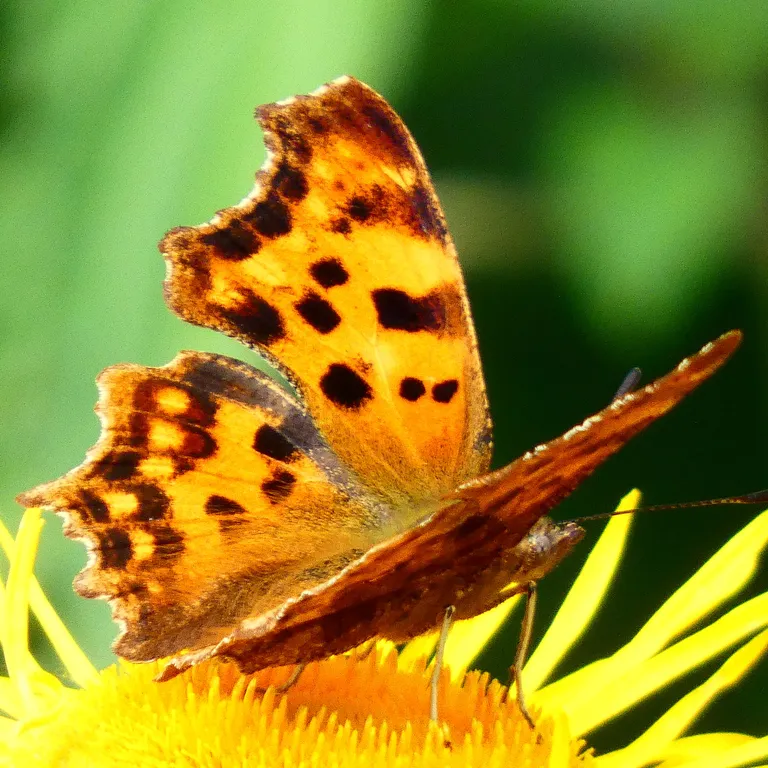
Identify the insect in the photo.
Polygonia c-album
